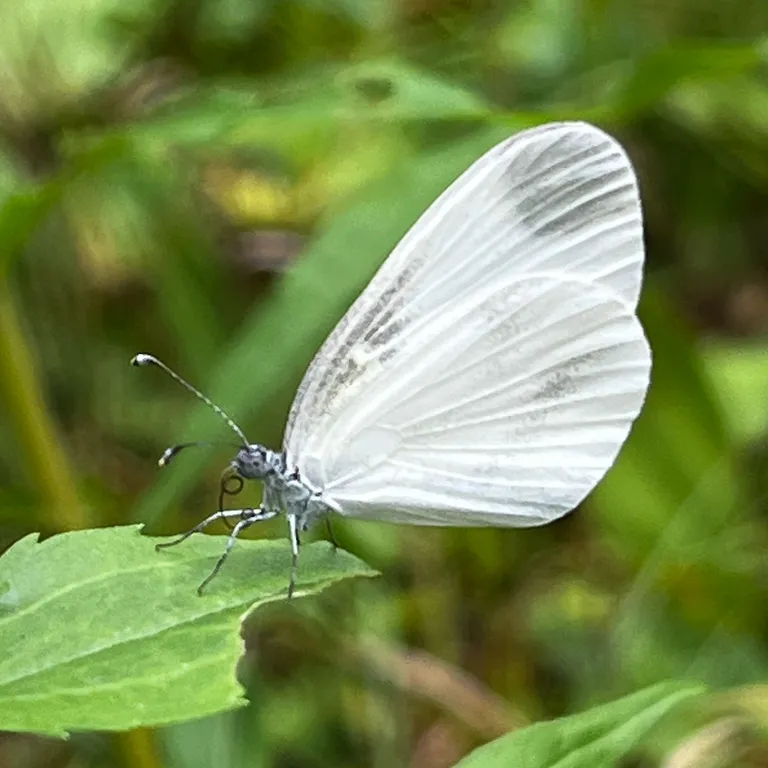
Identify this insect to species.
Leptidea sinapis/juvernica
